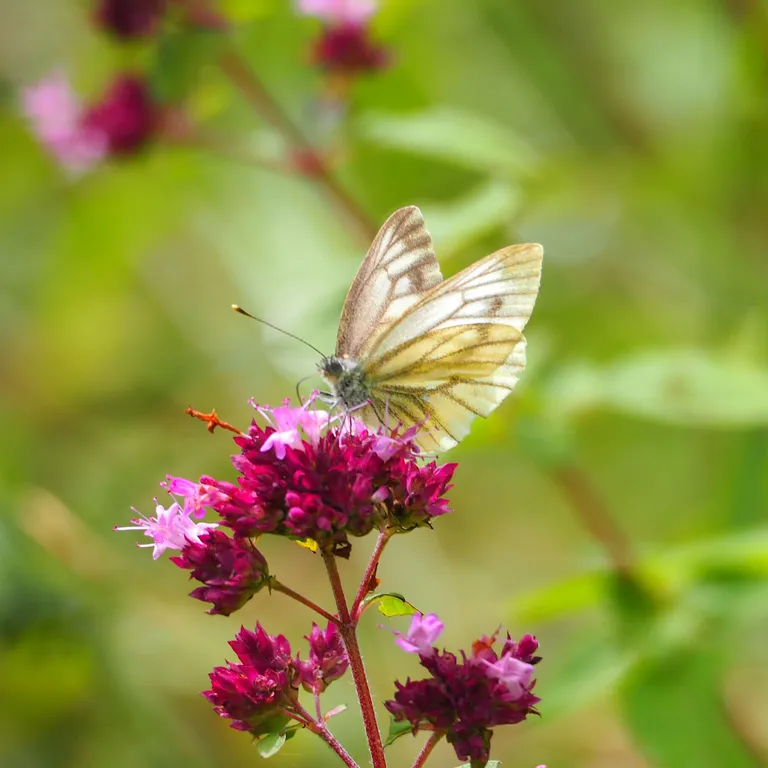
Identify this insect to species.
Pieris bryoniae
